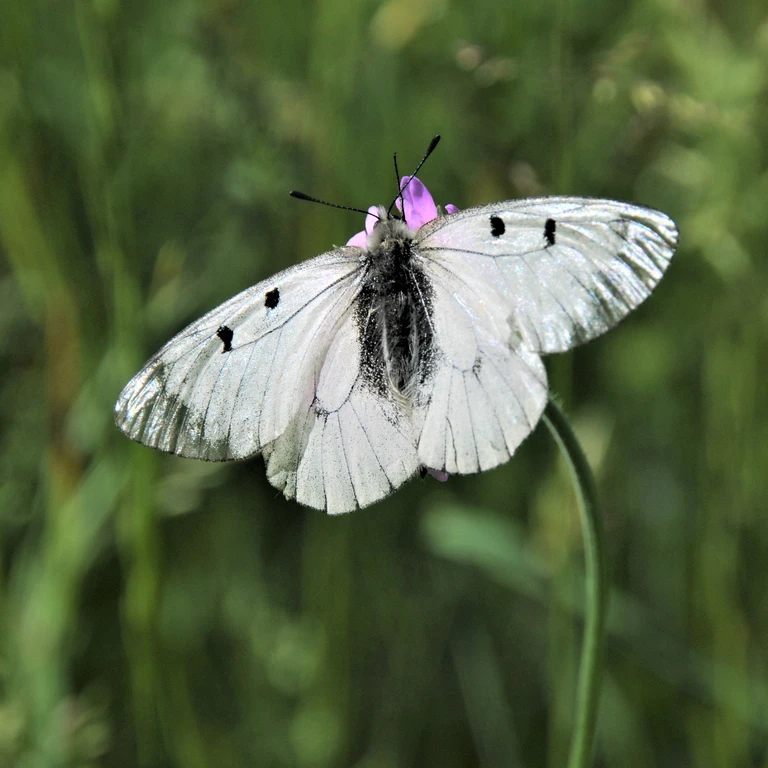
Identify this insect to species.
Parnassius mnemosyne
